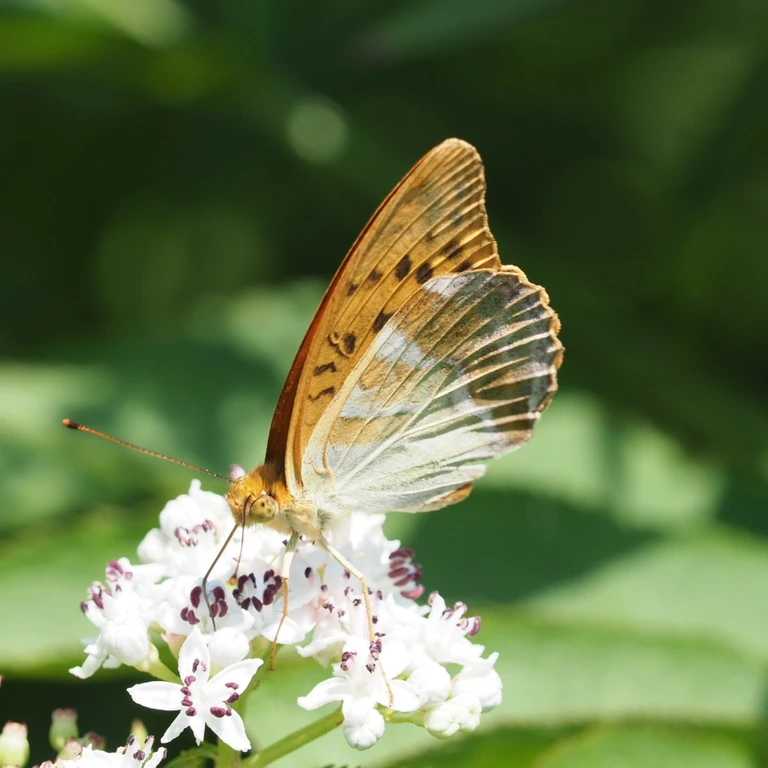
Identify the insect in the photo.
Argynnis paphia
